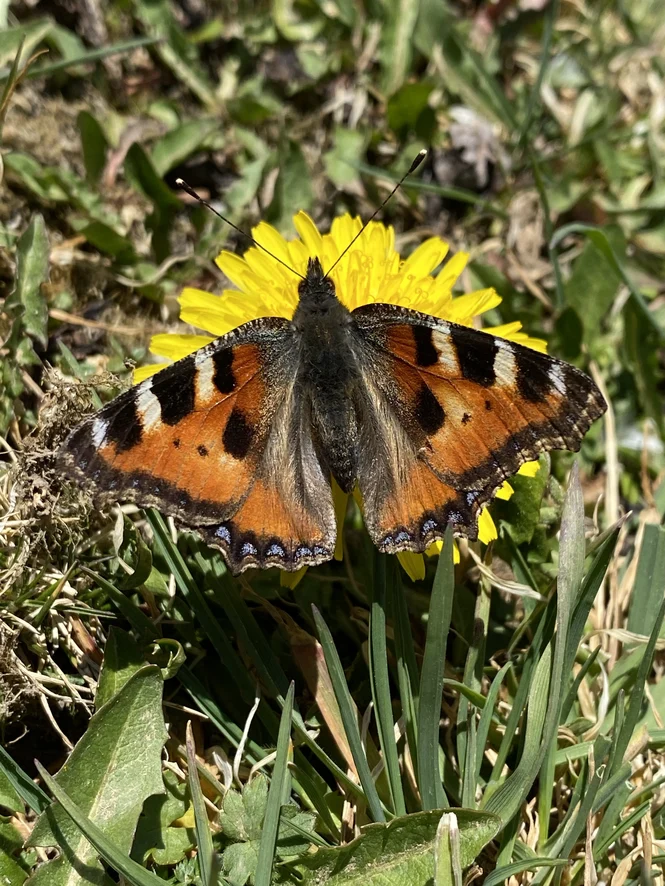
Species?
Aglais urticae
